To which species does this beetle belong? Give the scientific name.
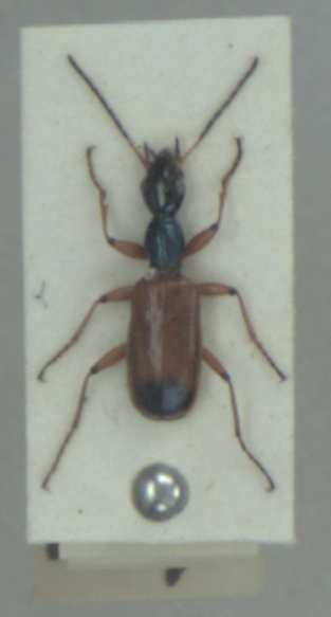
Odacantha melanura
